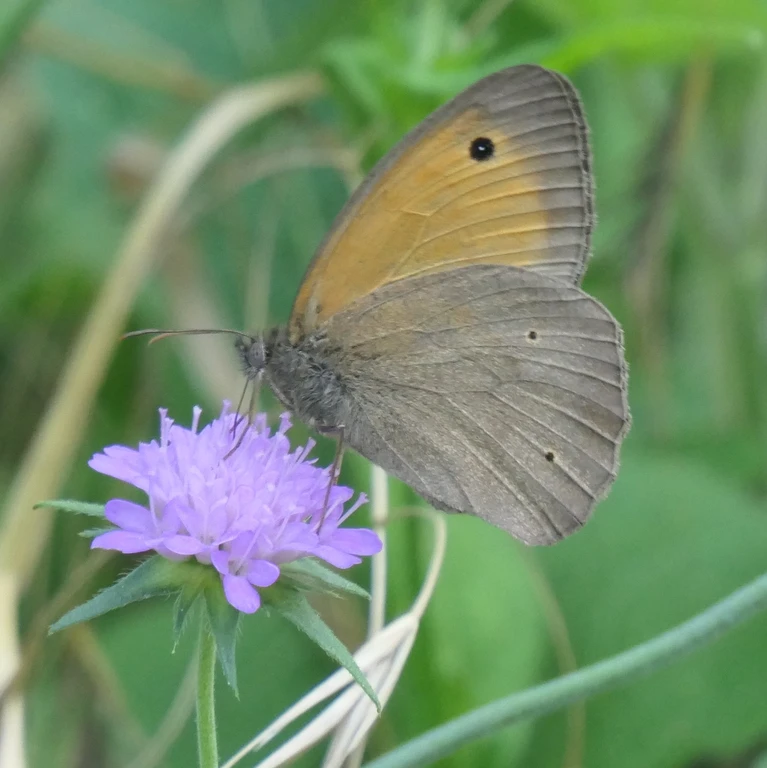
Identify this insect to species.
Maniola jurtina
